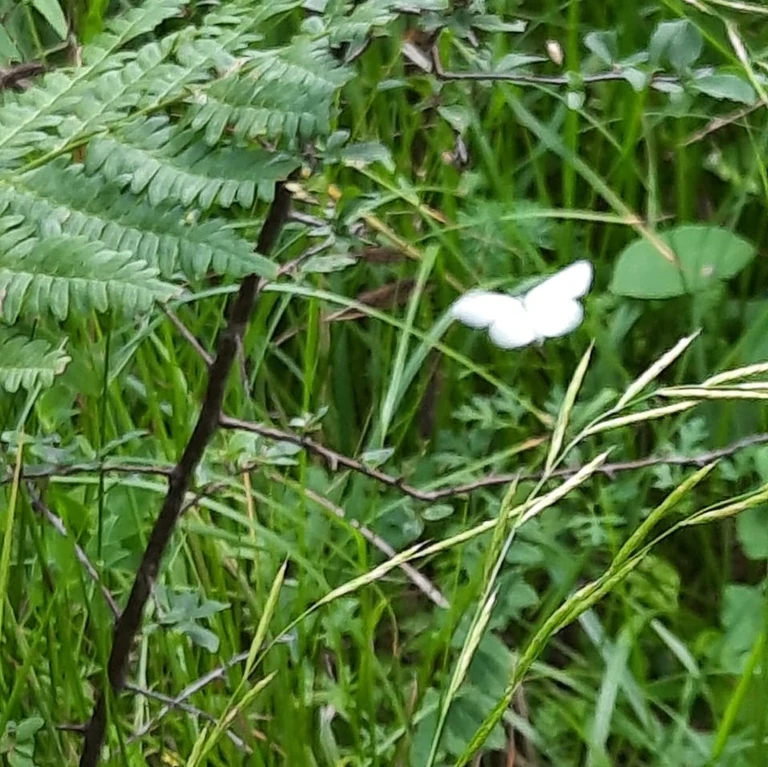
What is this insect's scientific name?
Leptidea sinapis/juvernica
